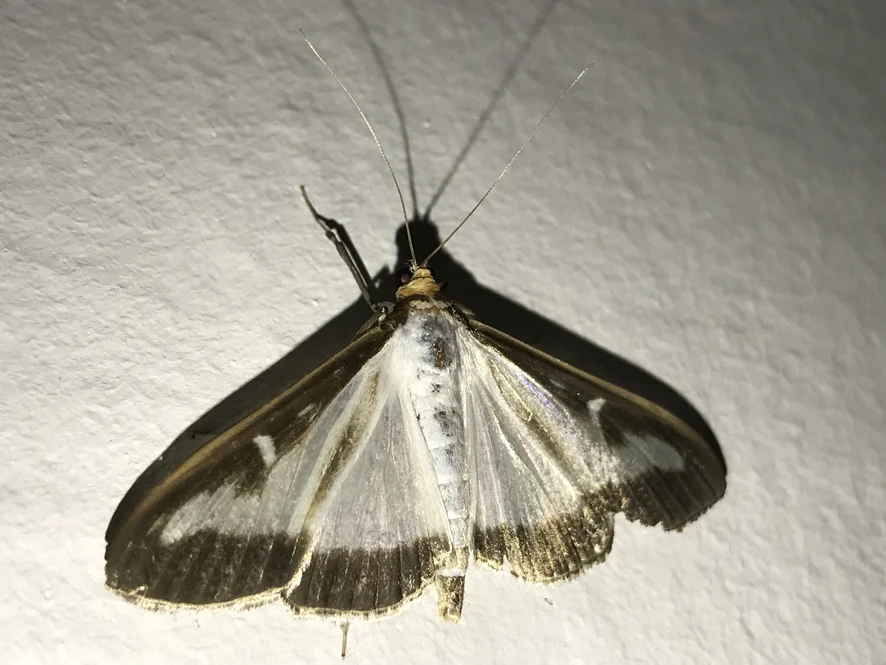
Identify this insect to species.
Cydalima perspectalis
